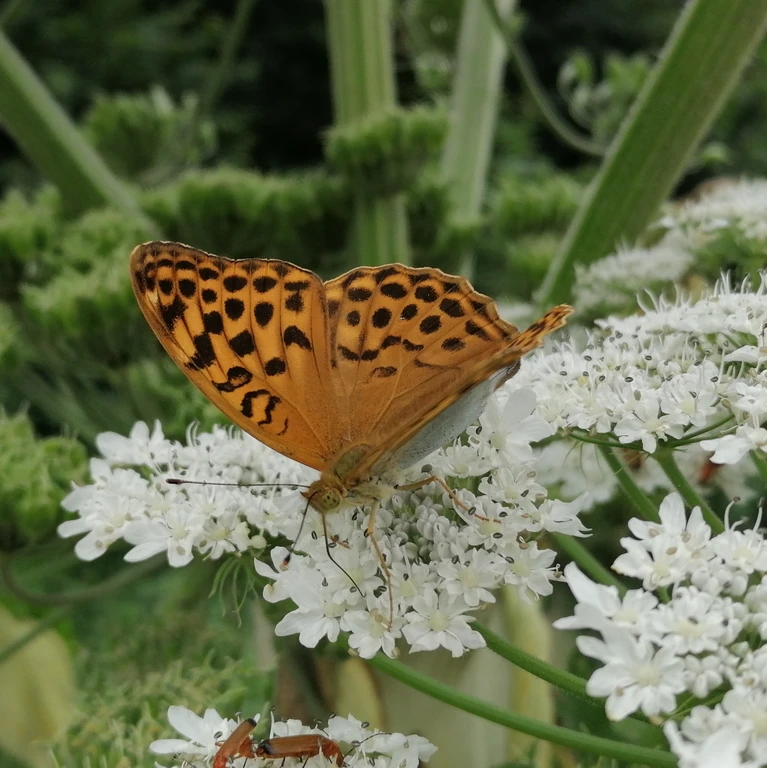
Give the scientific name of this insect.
Argynnis paphia
